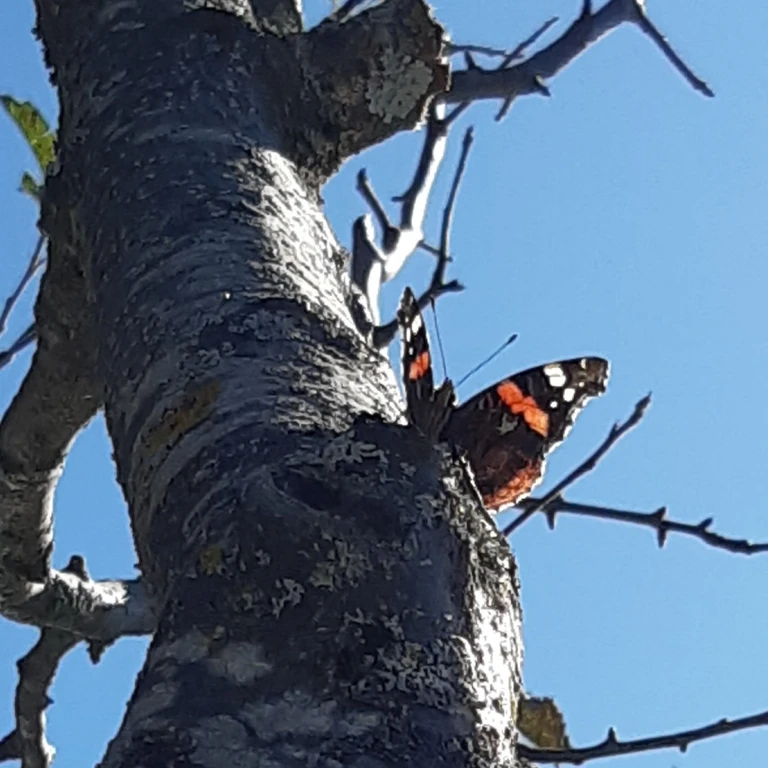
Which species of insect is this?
Vanessa atalanta
